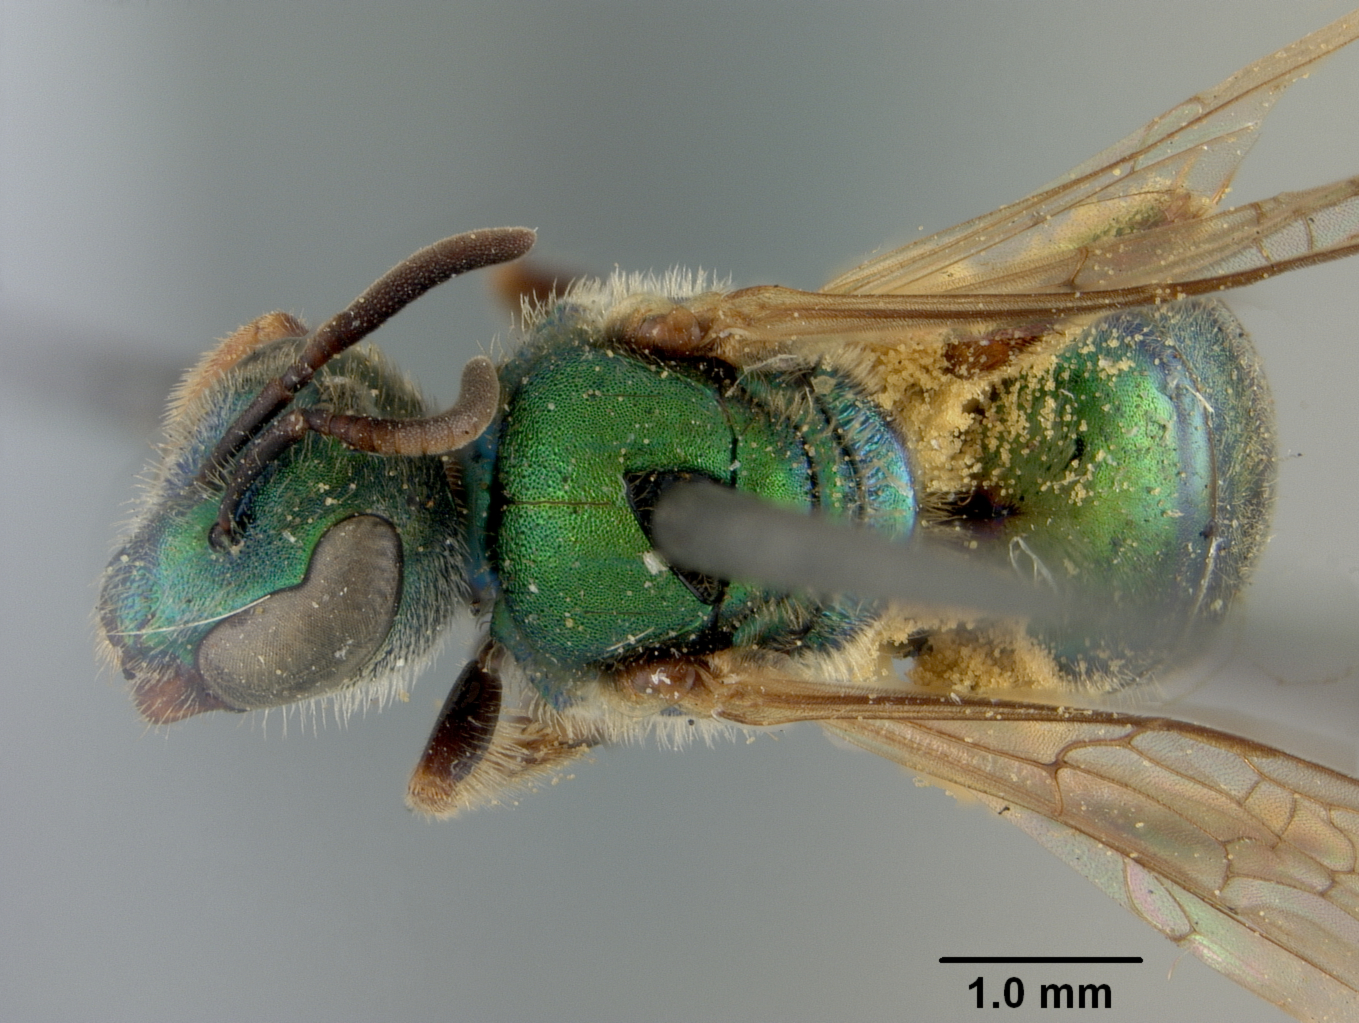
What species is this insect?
Augochlora aztecula
